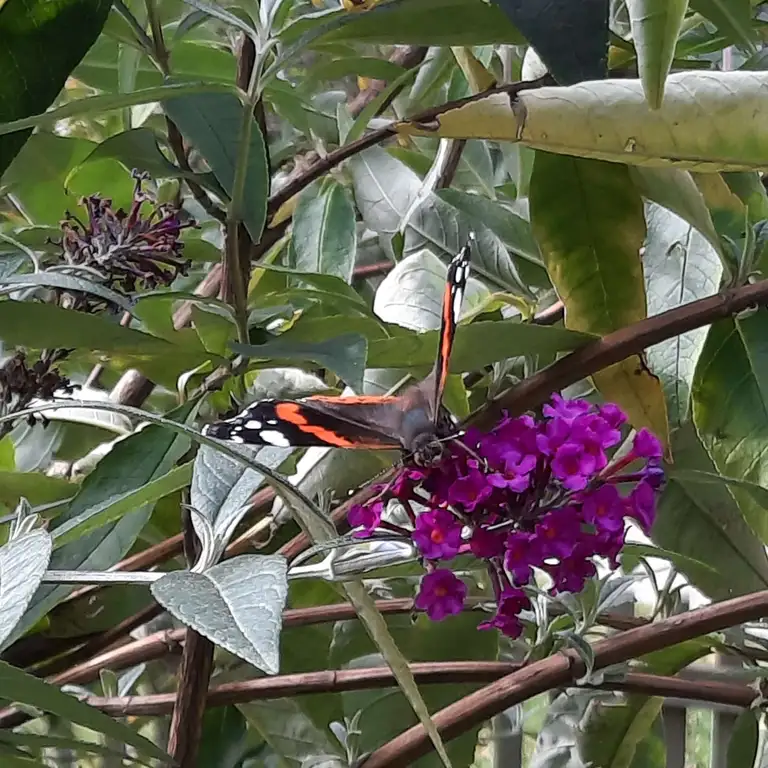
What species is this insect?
Vanessa atalanta
